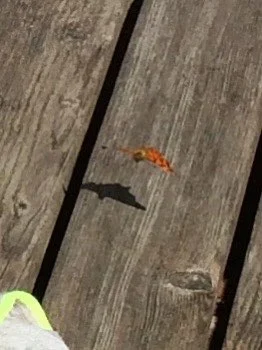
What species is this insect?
Polygonia c-album
